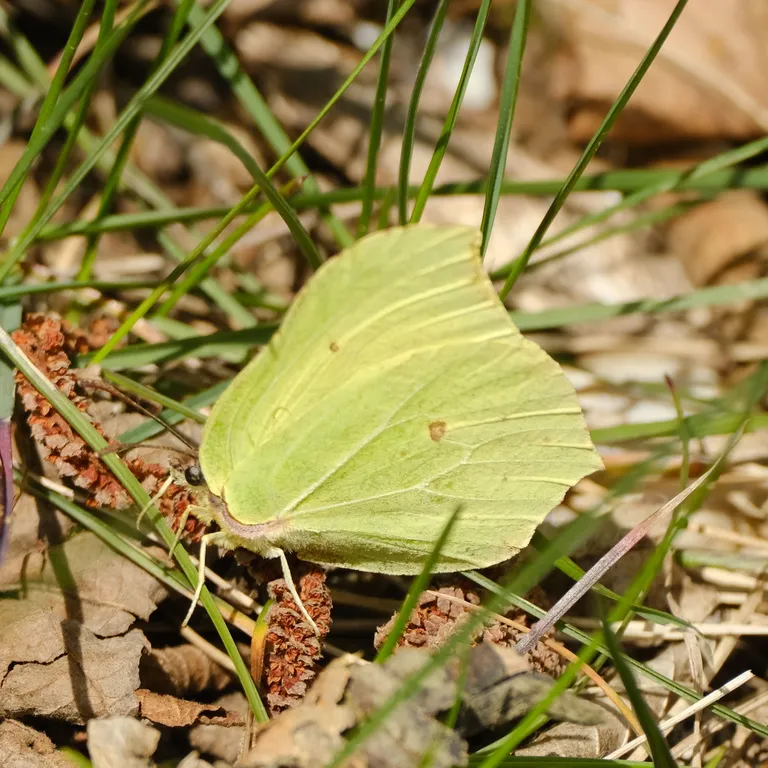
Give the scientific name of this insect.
Gonepteryx rhamni
